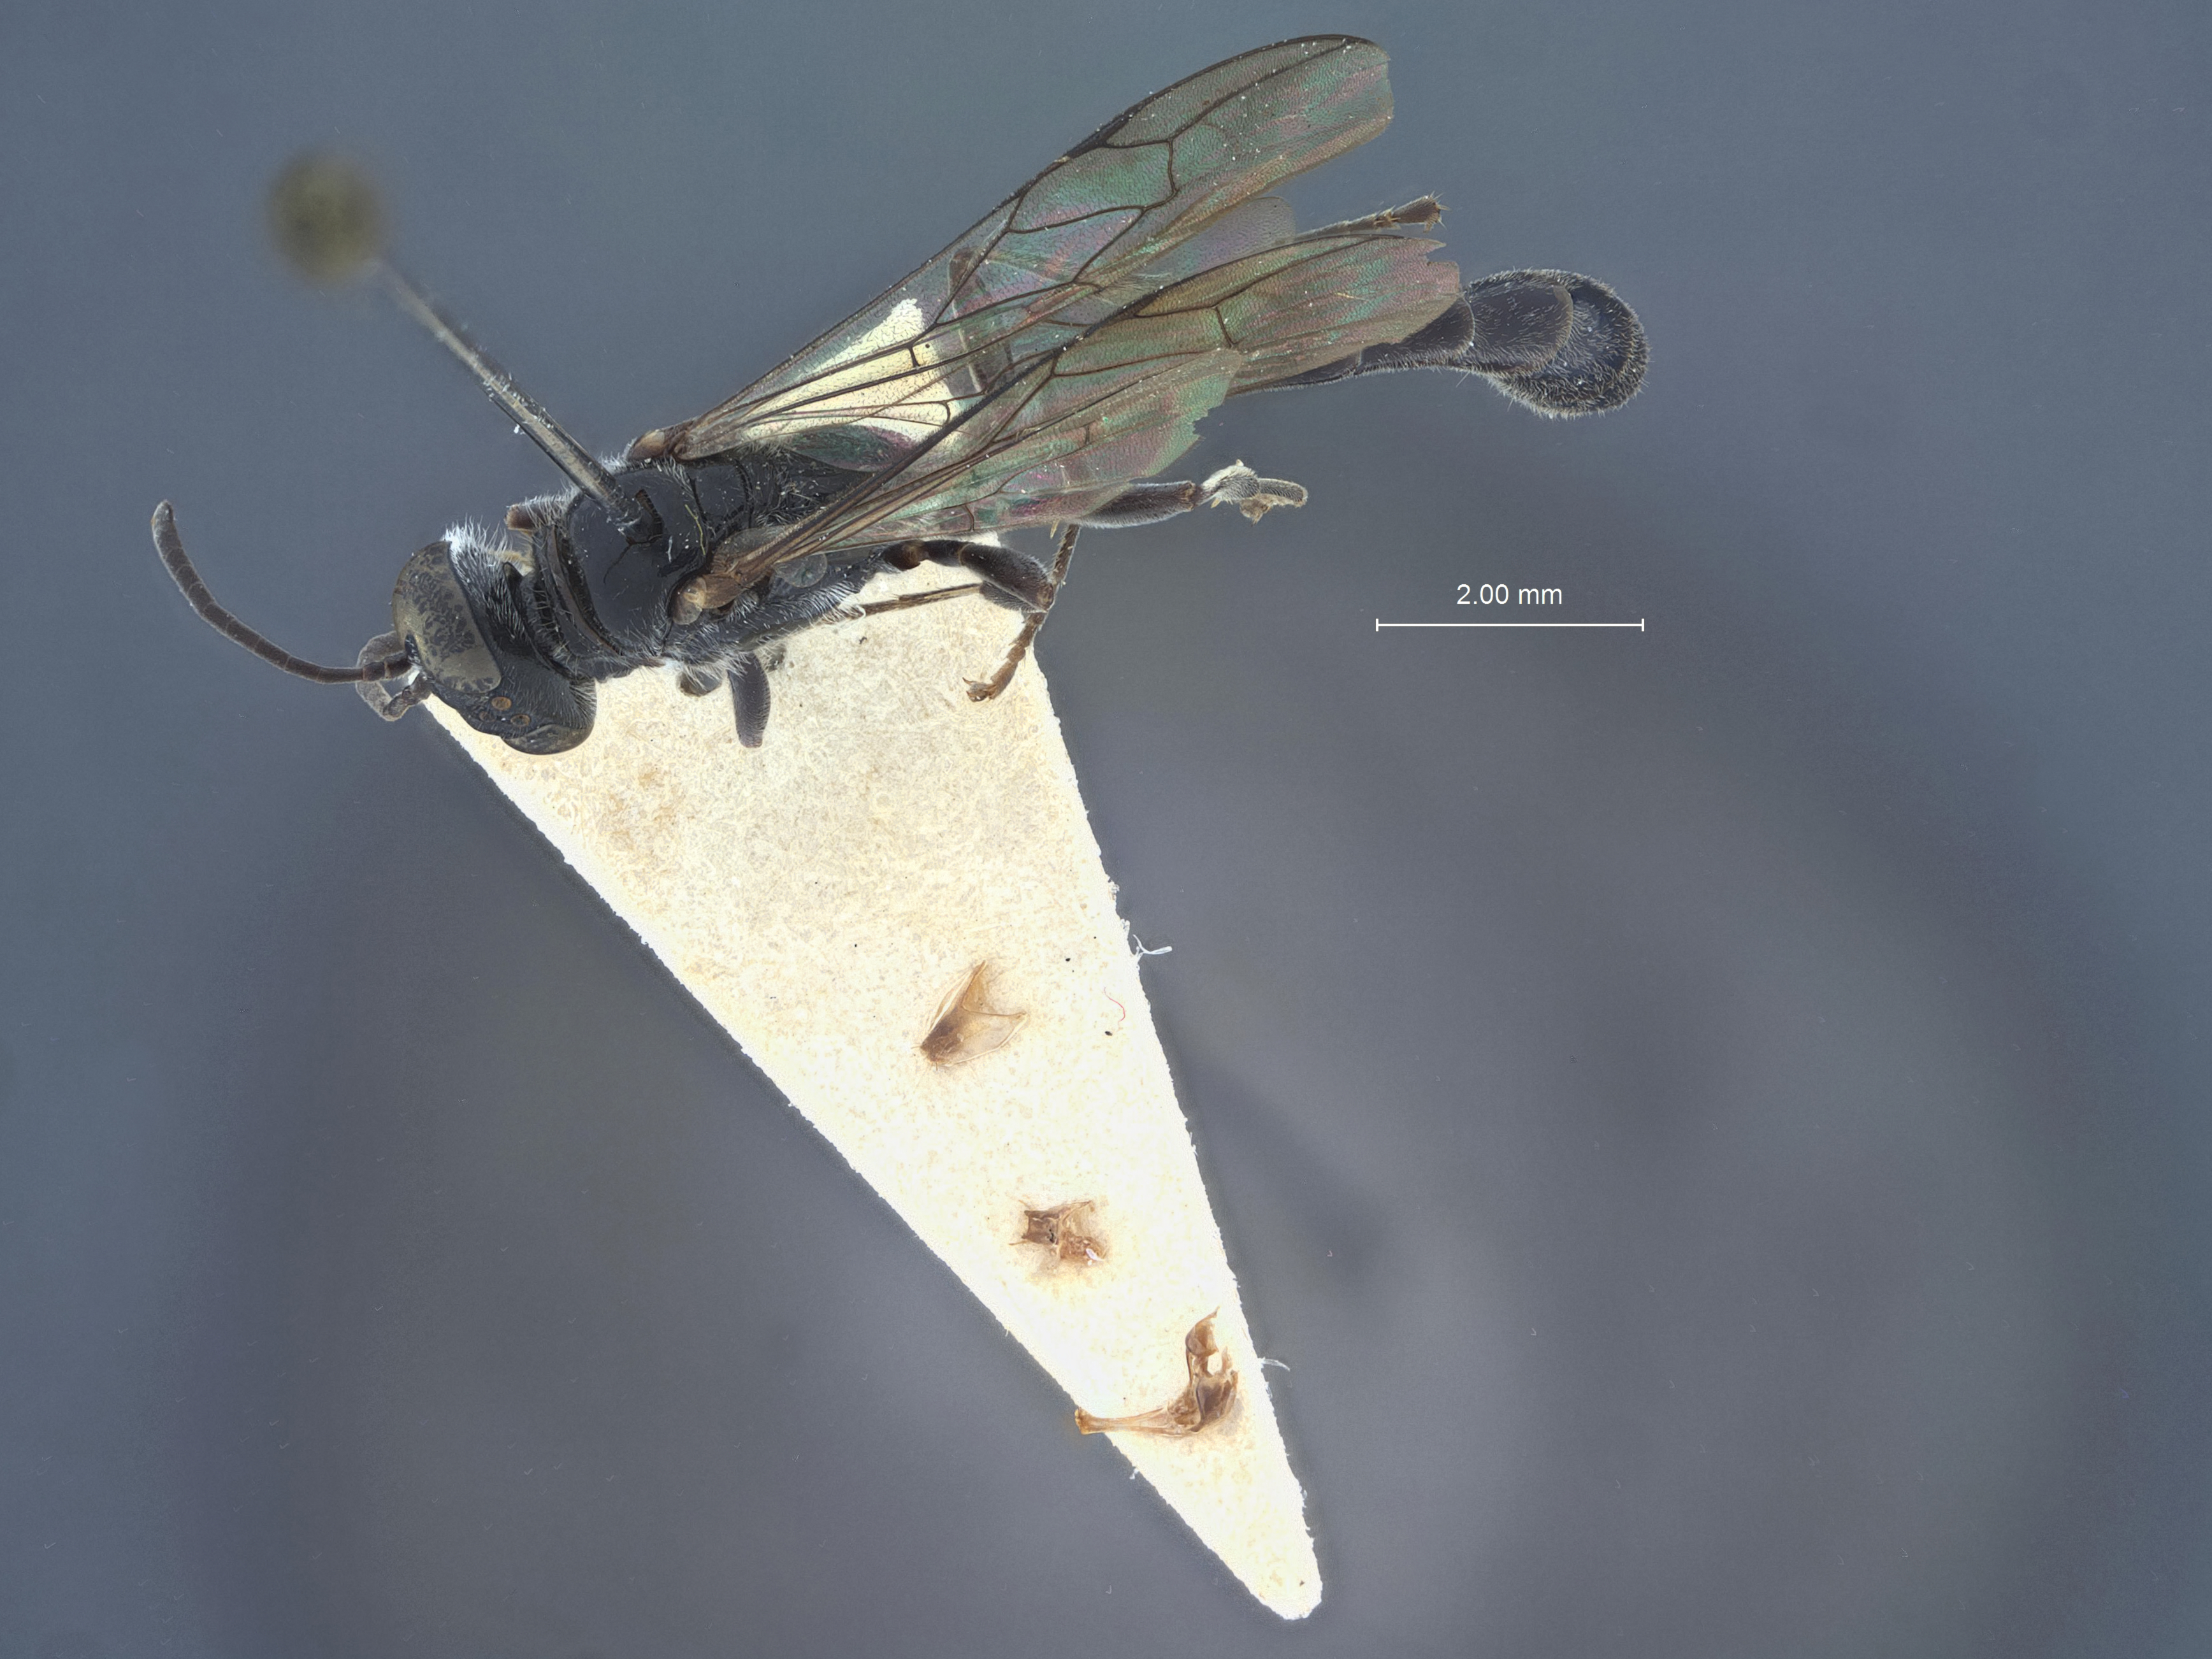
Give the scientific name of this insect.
Trypoxylon vallicola
